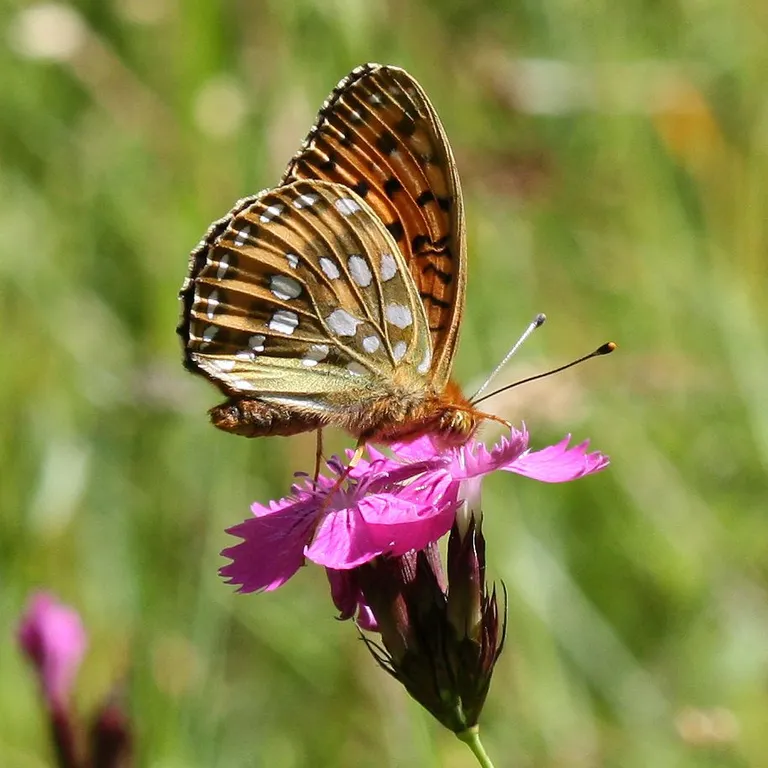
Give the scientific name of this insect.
Speyeria aglaja
